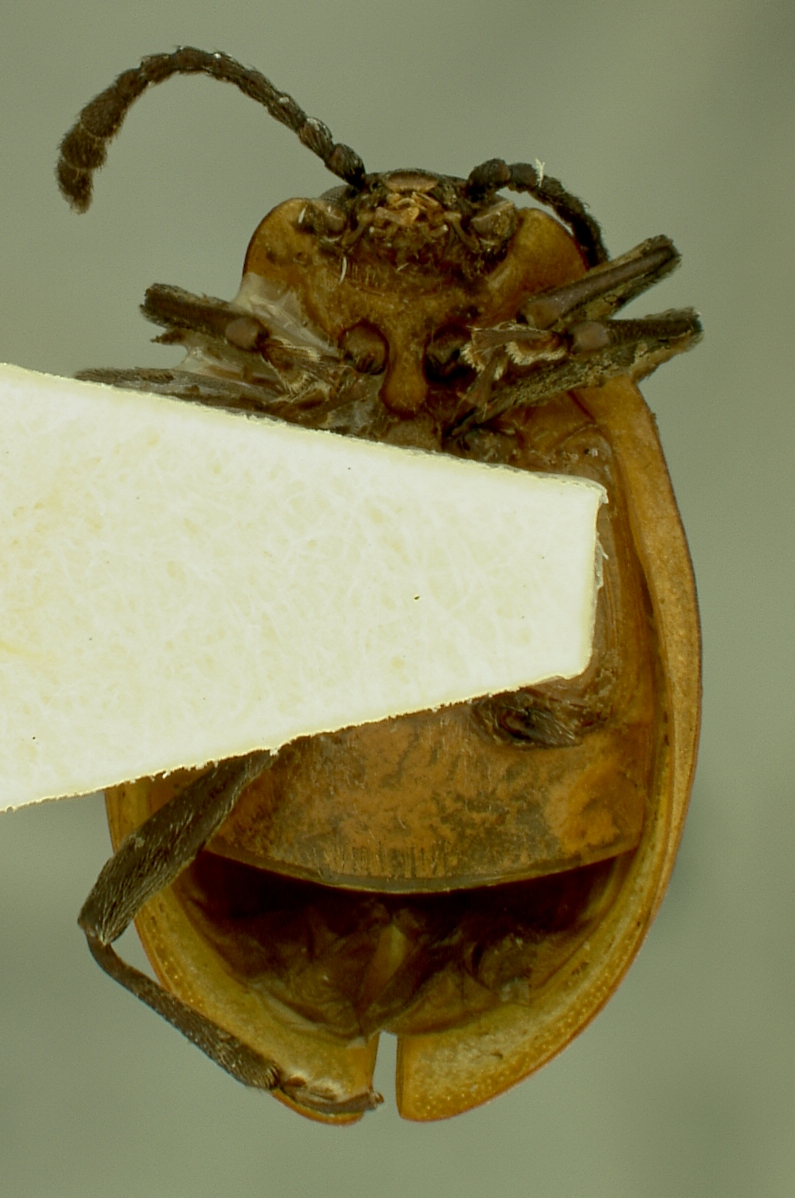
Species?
Endomychus flavus
